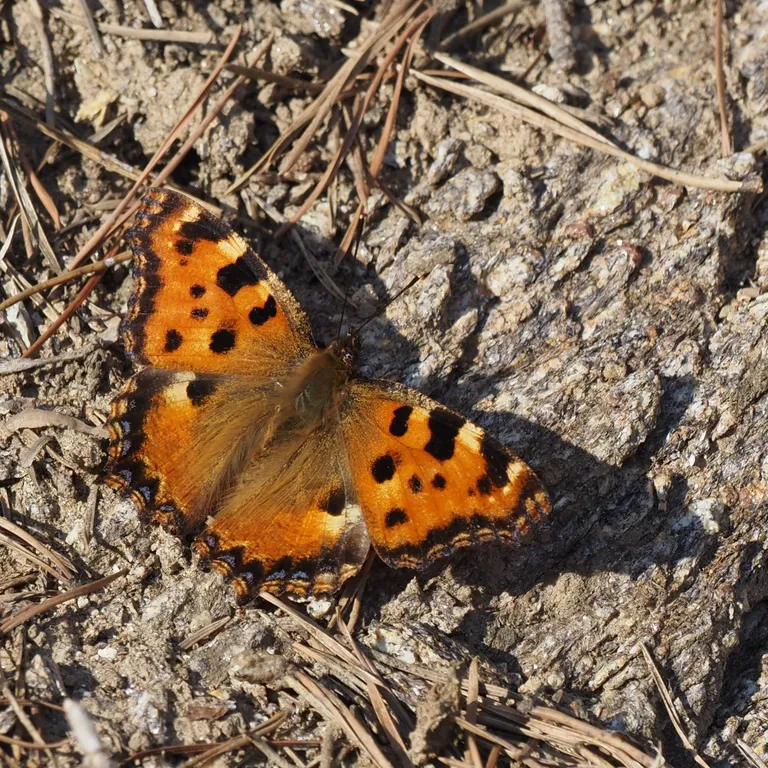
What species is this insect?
Nymphalis polychloros
